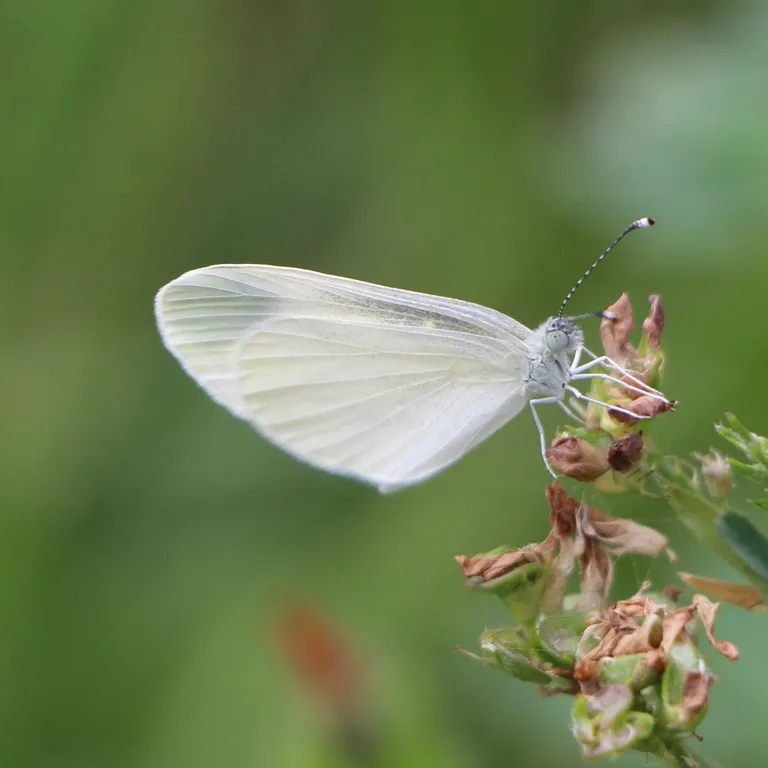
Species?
Leptidea sinapis/juvernica
